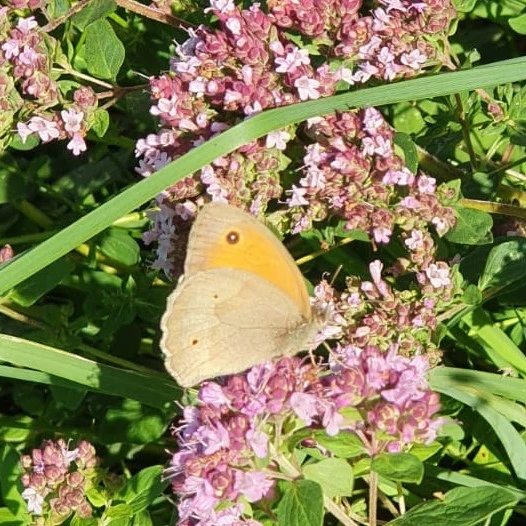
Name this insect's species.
Maniola jurtina
